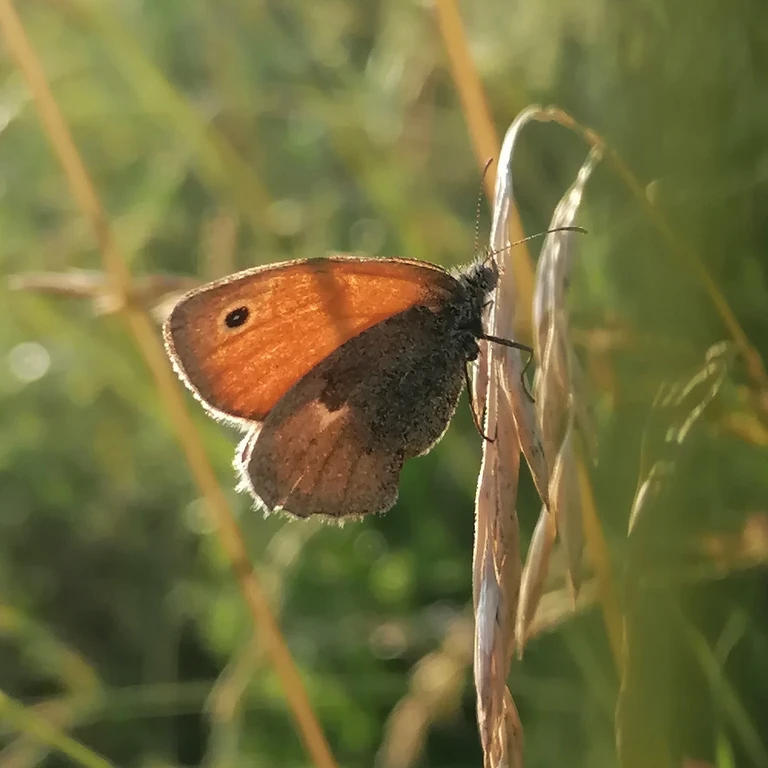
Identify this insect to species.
Coenonympha pamphilus
